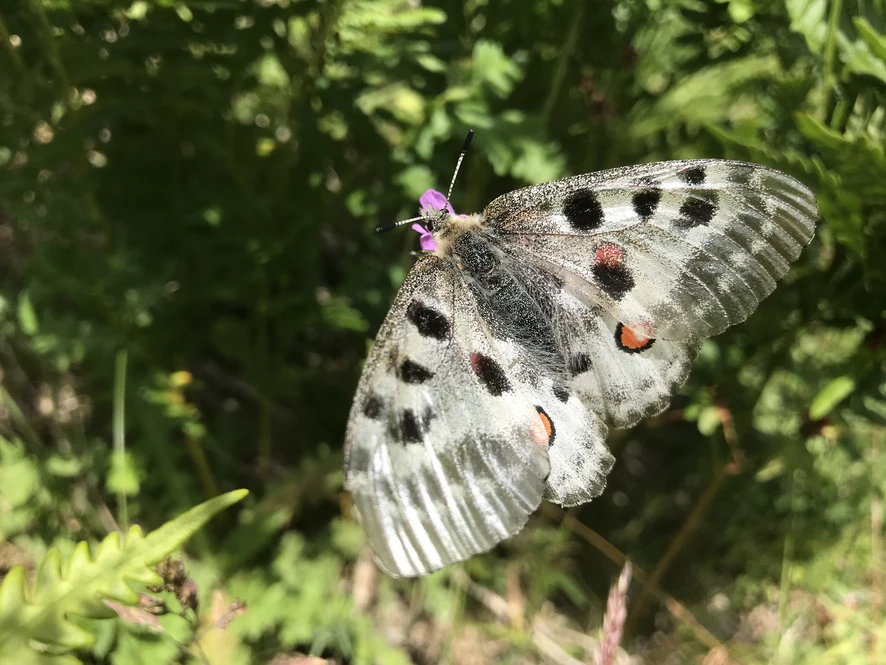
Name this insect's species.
Parnassius apollo
